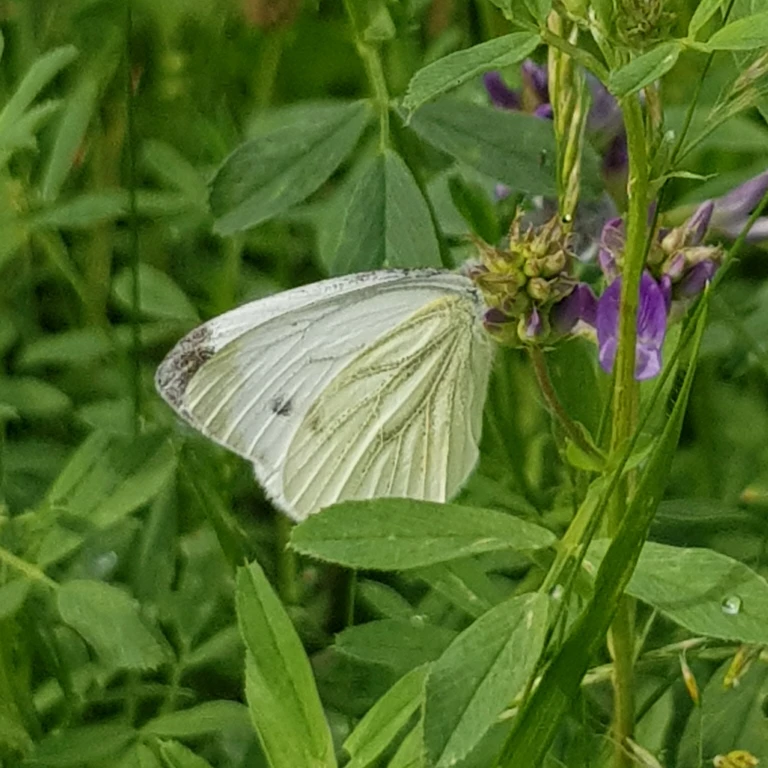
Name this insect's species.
Pieris napi
